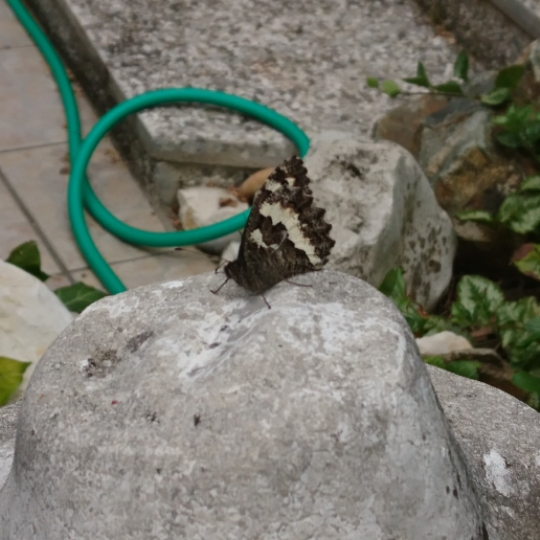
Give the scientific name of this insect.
Brintesia circe
